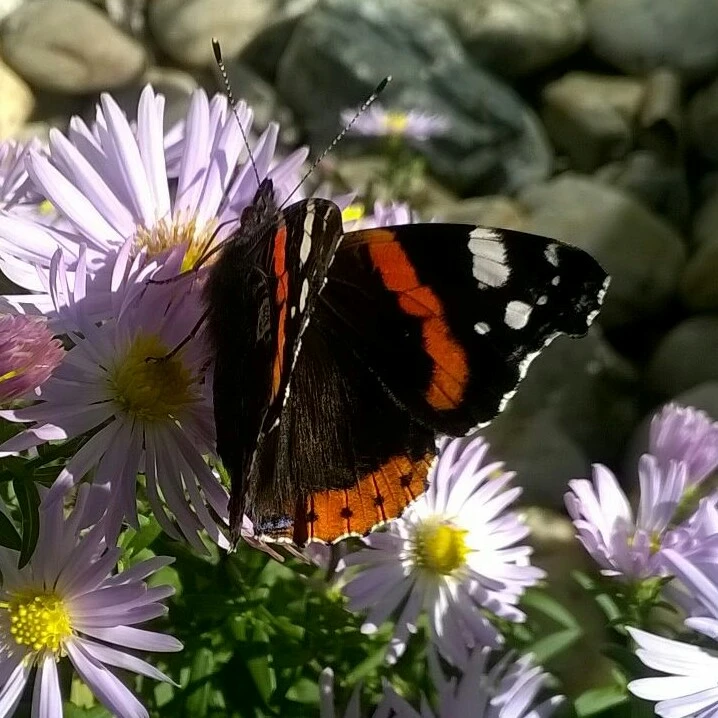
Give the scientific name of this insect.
Vanessa atalanta
